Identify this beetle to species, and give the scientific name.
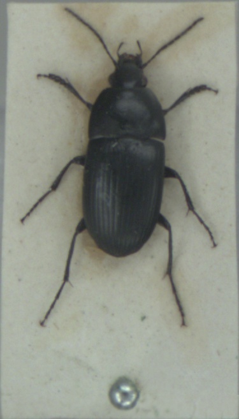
Oodes helopioides
